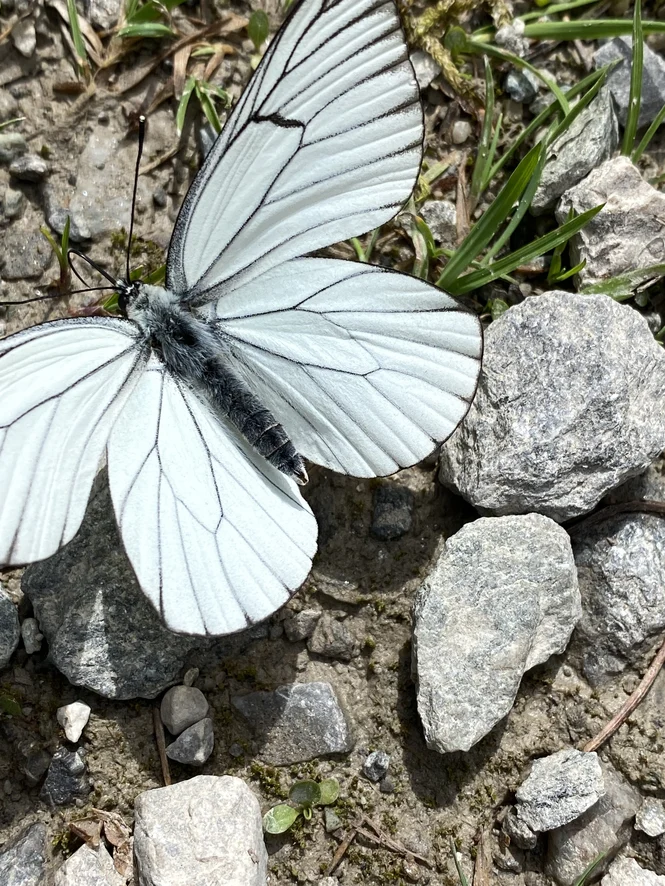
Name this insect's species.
Aporia crataegi
